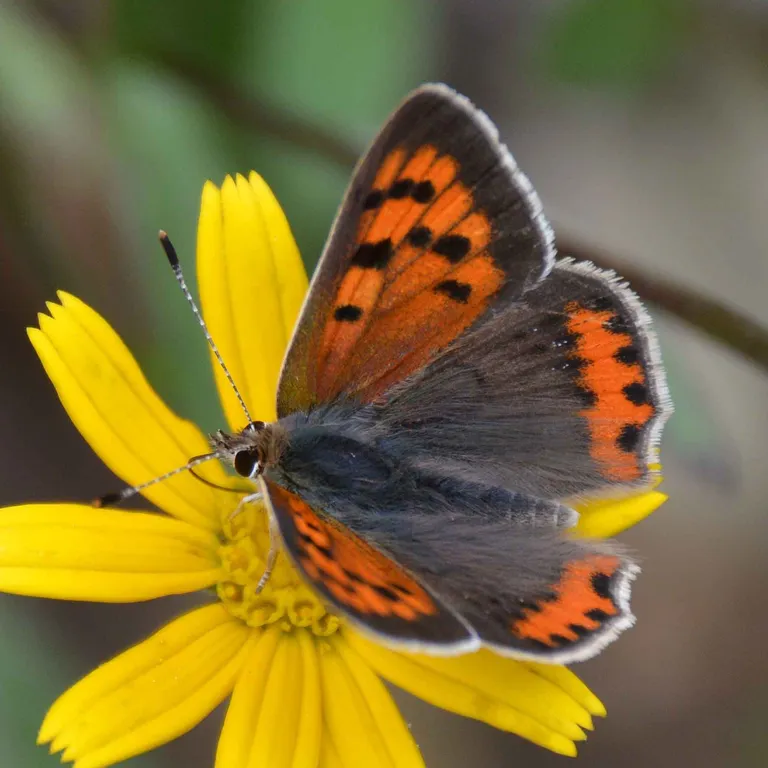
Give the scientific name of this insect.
Lycaena phlaeas
